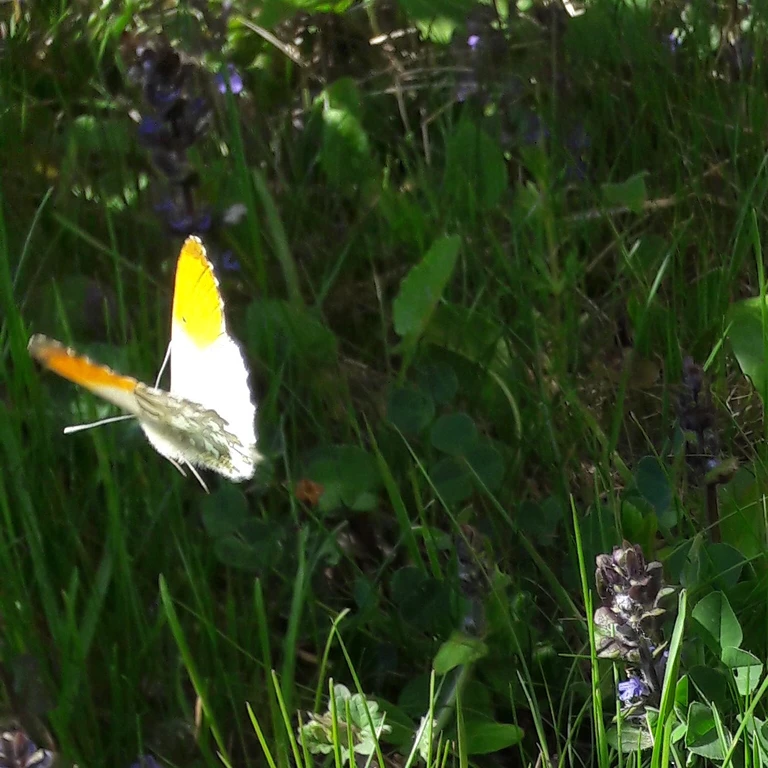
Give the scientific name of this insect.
Anthocharis cardamines
